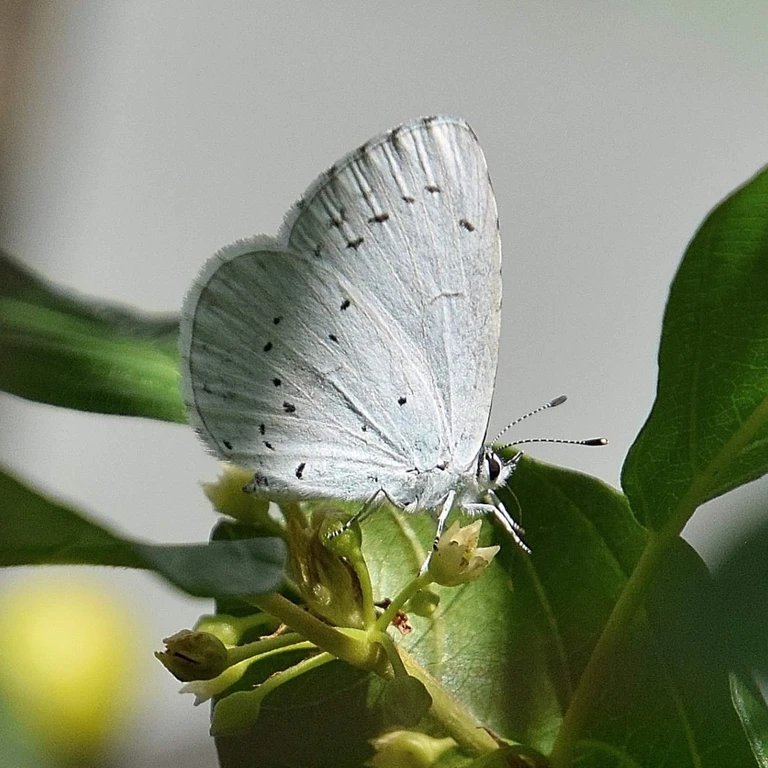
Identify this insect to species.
Celastrina argiolus
